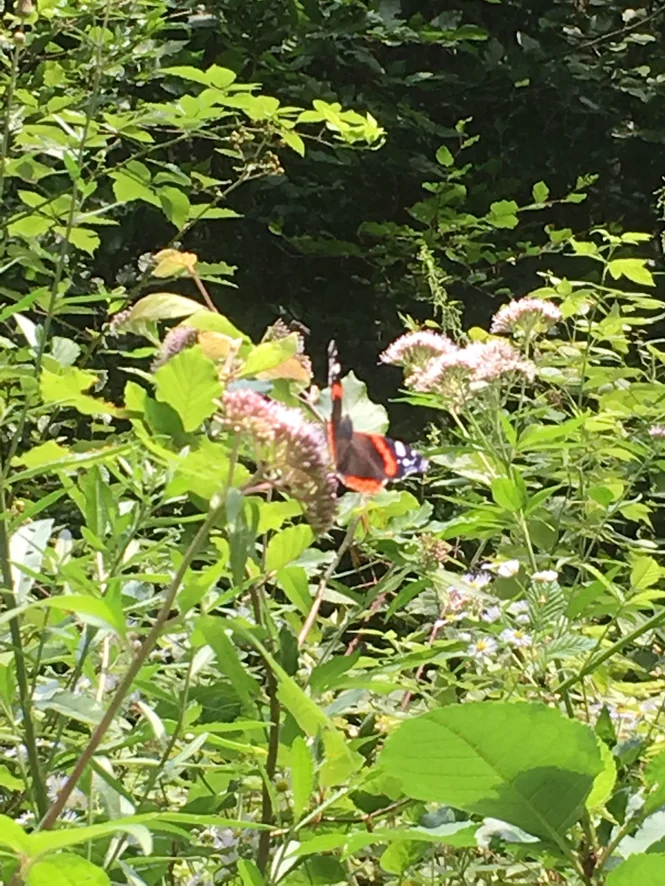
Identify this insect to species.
Vanessa atalanta
